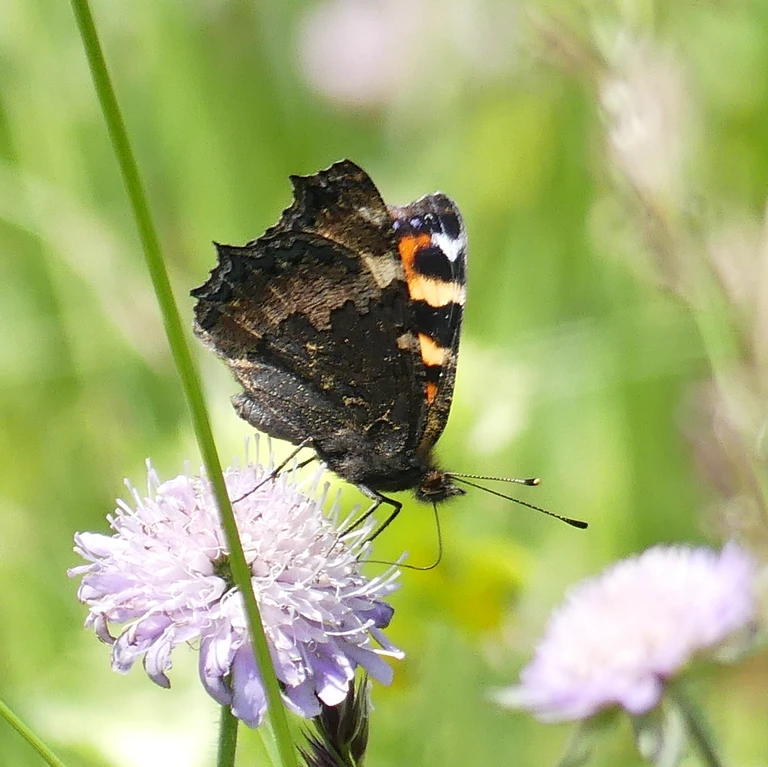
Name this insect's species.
Aglais urticae
